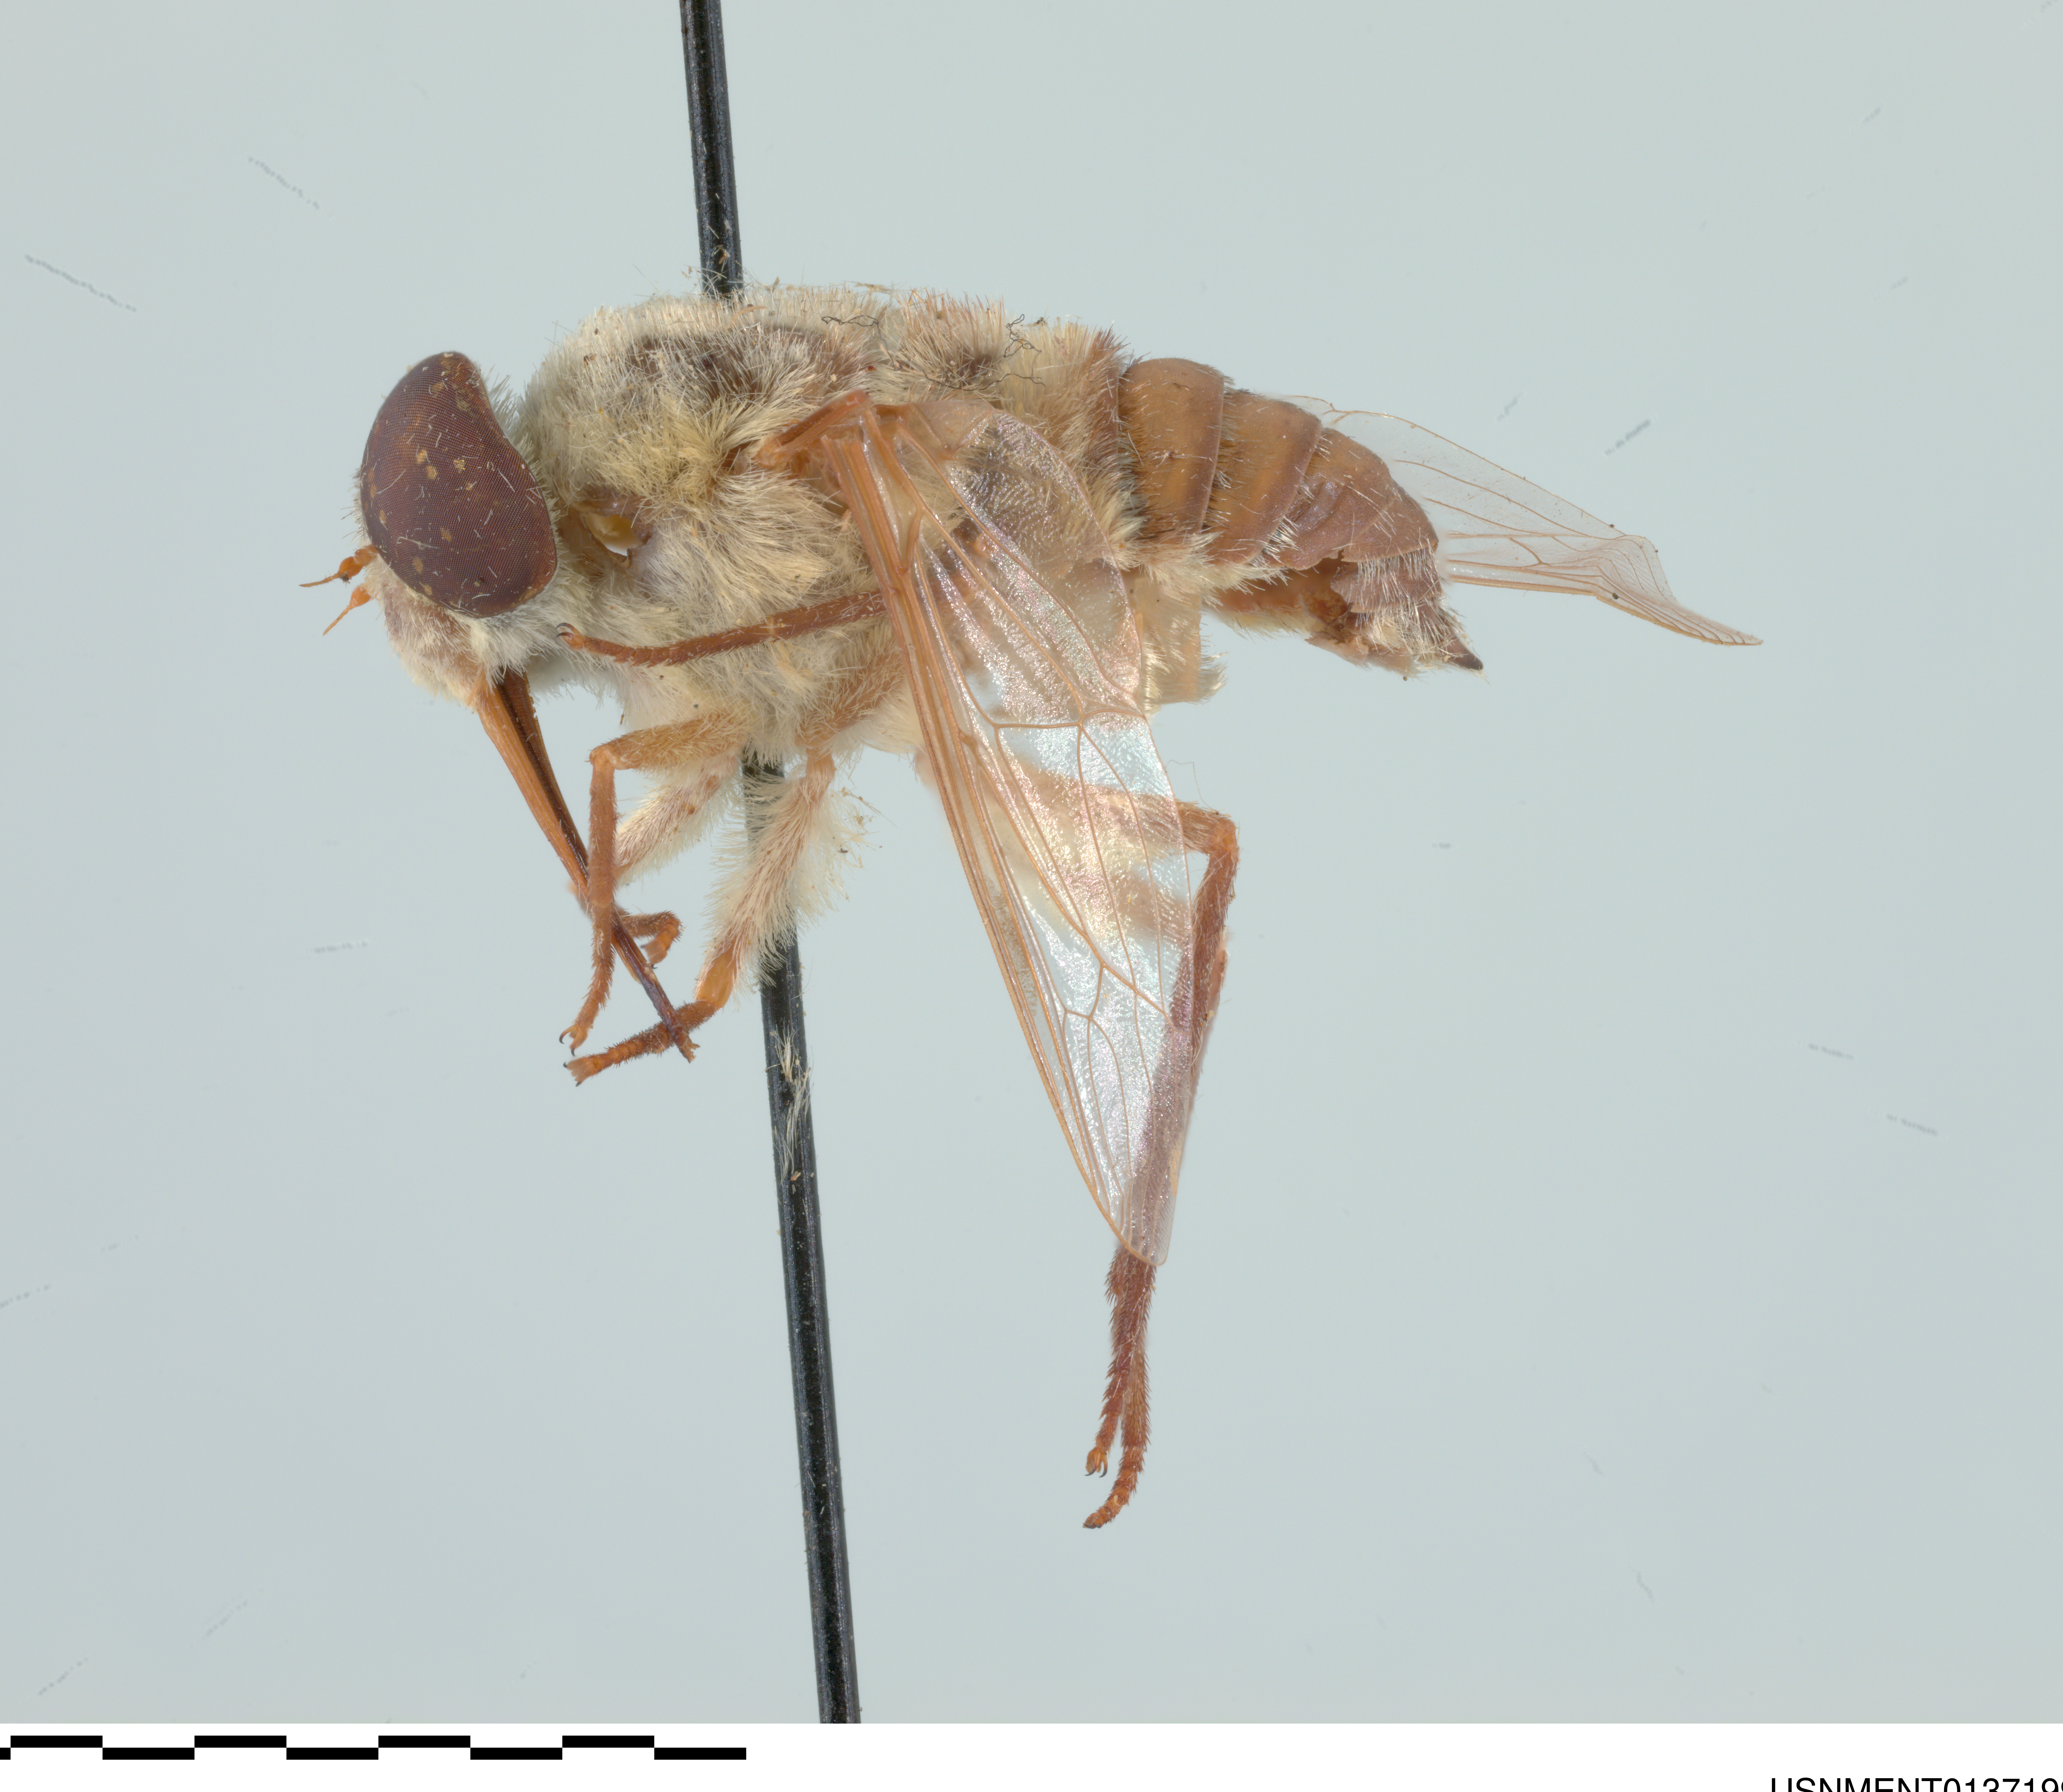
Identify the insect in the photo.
Neorhynchocephalus volaticus
